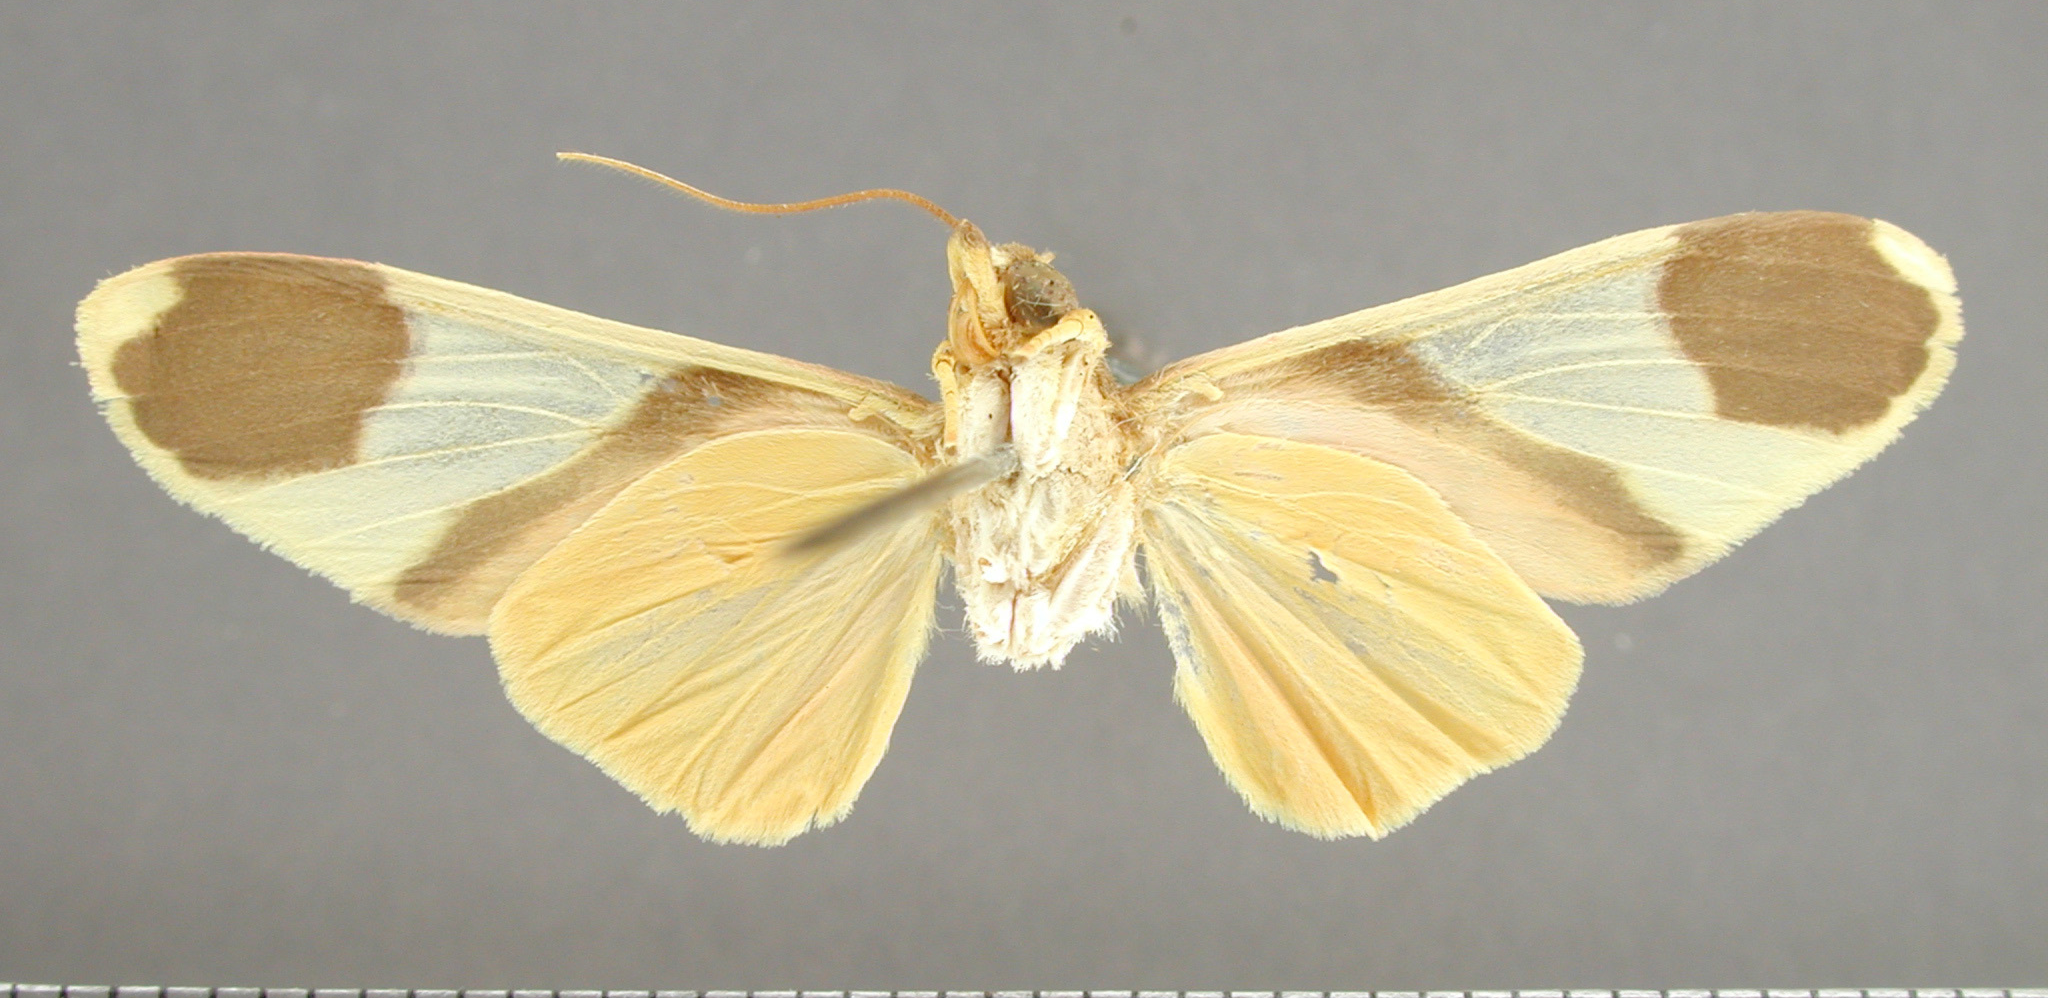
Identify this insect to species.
Paranerita metapyria
